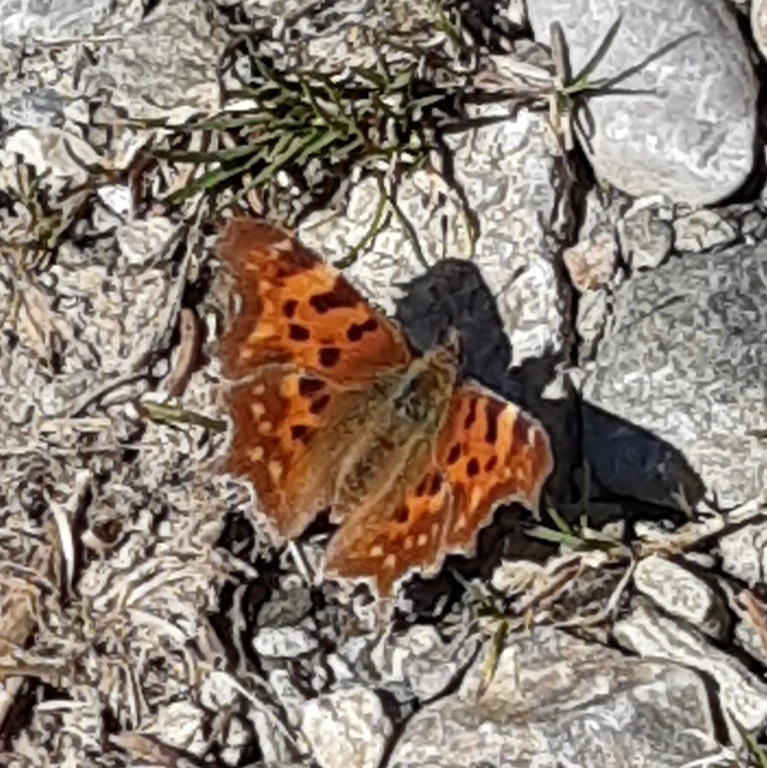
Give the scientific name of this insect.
Polygonia c-album
